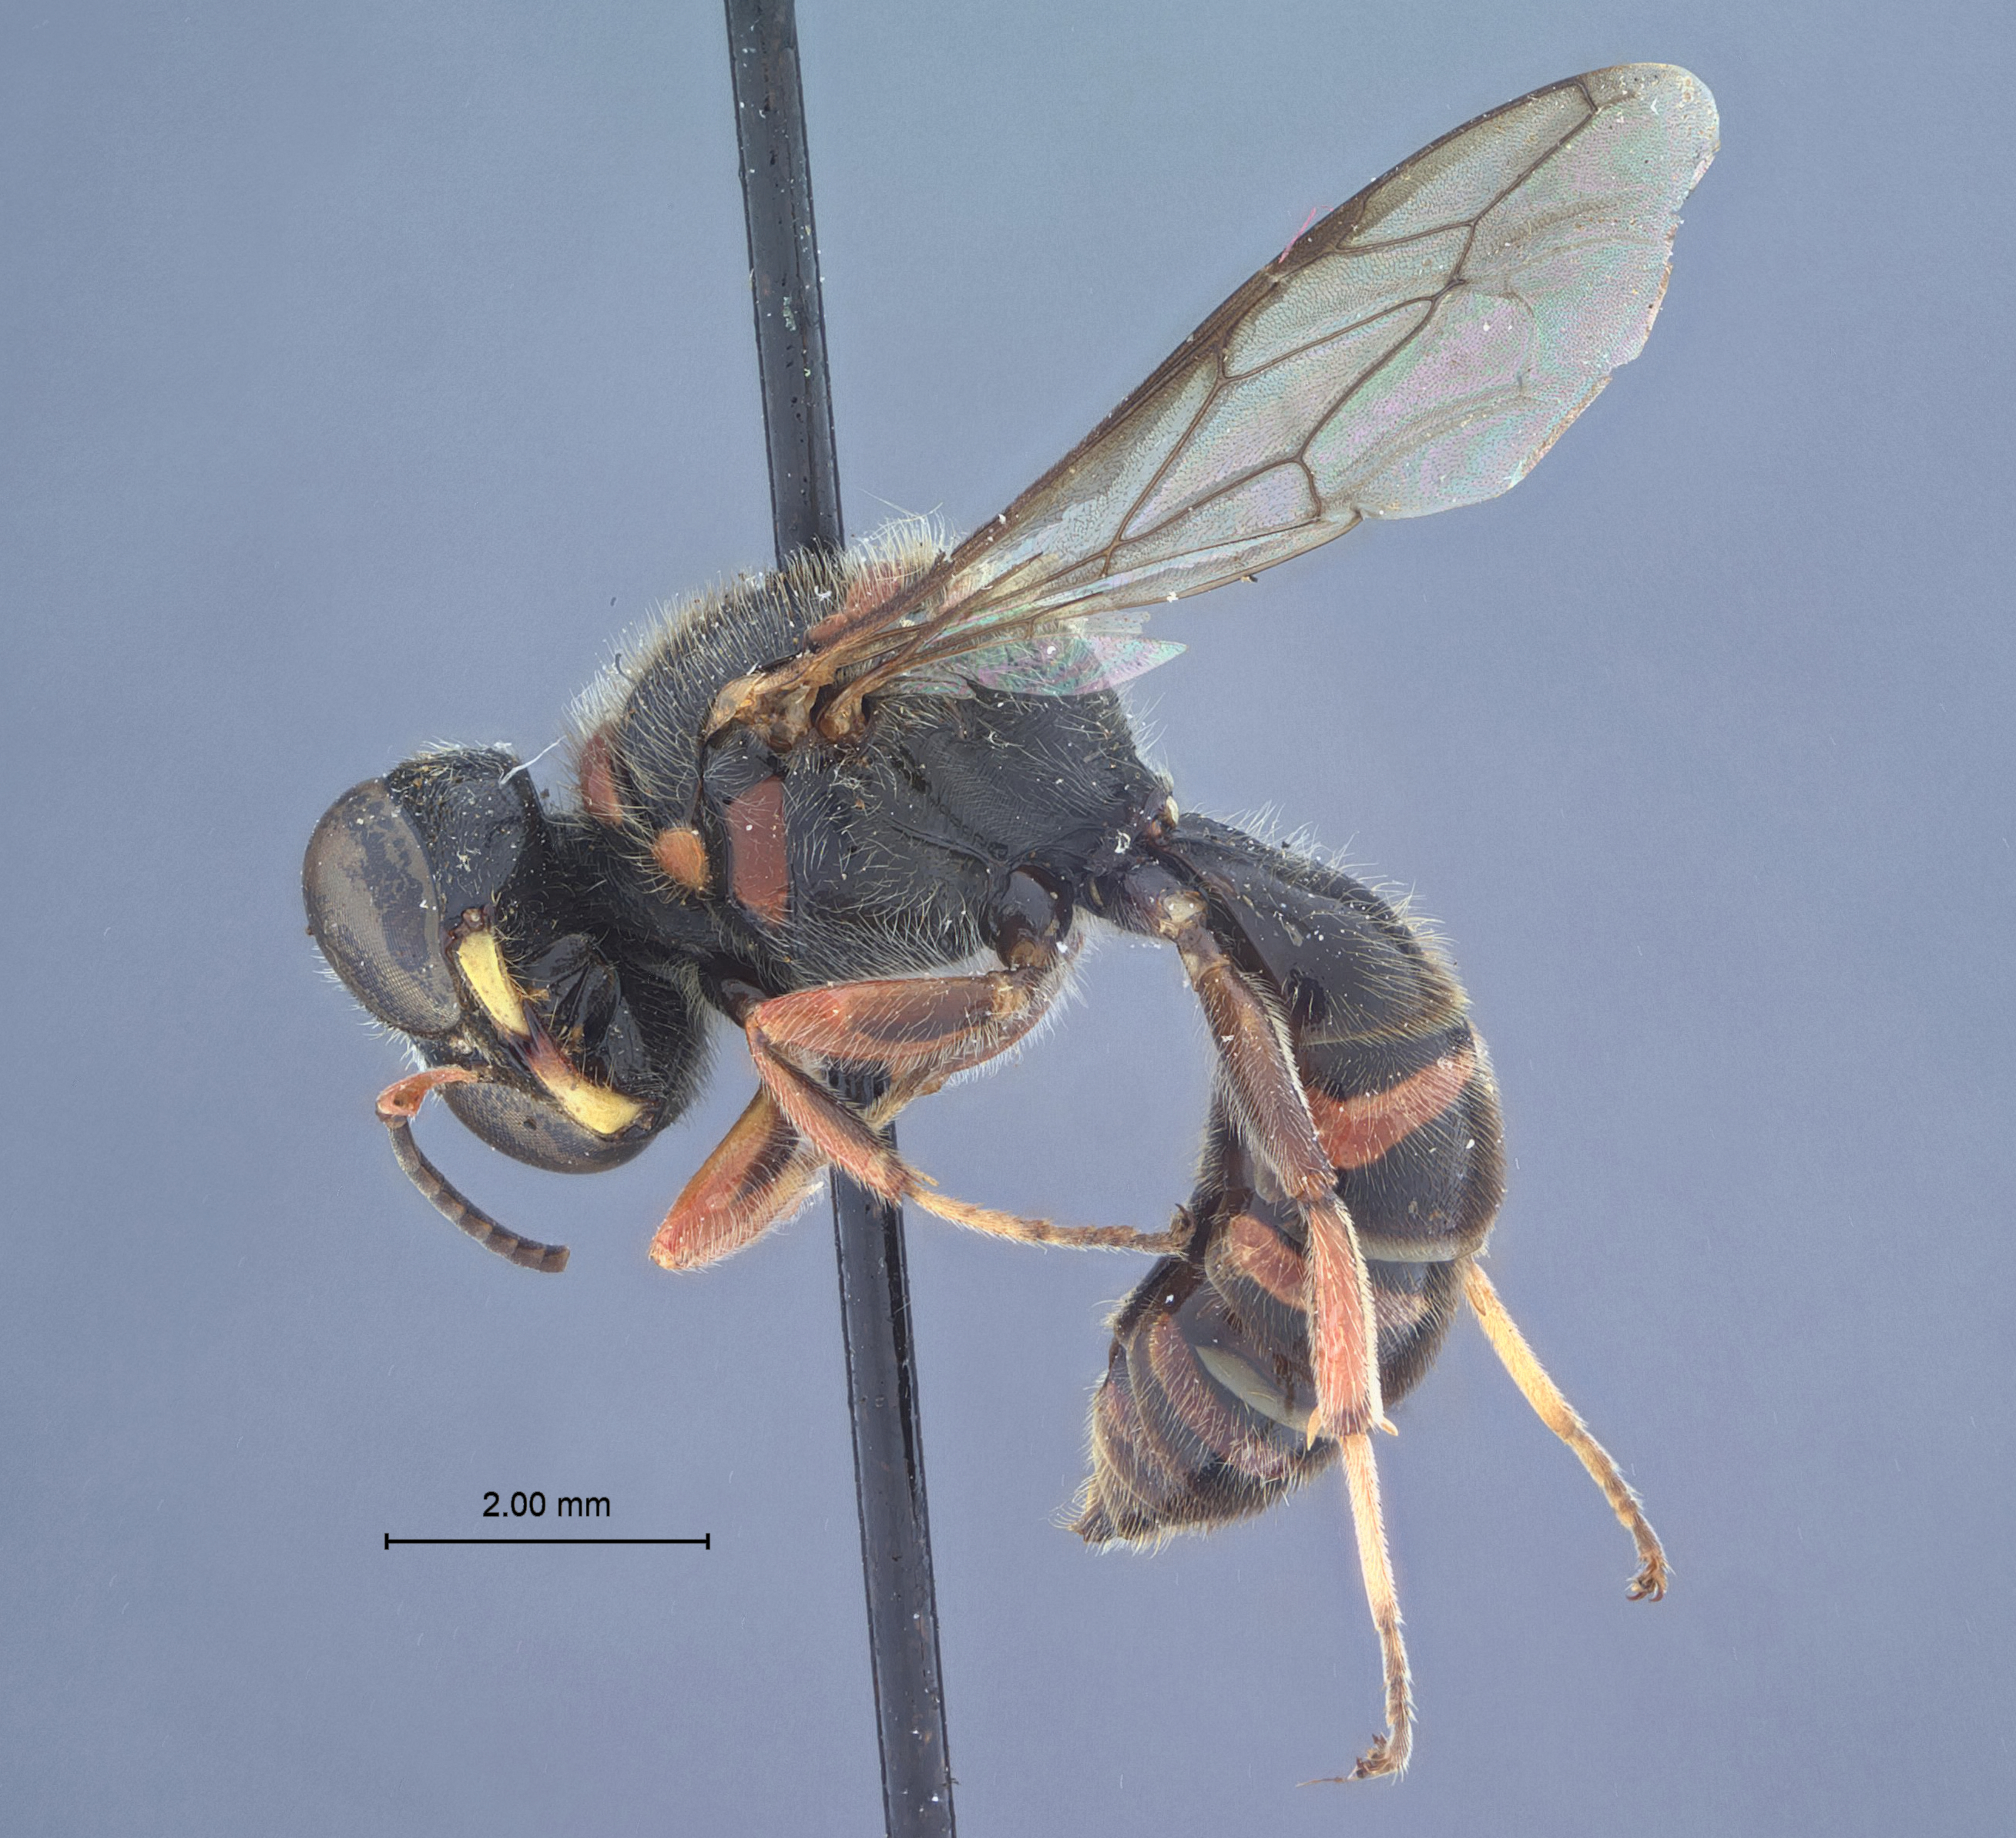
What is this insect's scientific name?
Ectemnius metacrabro
